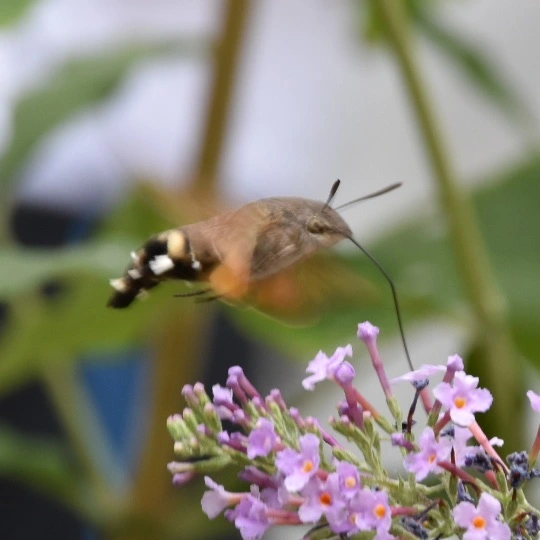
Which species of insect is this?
Macroglossum stellatarum
